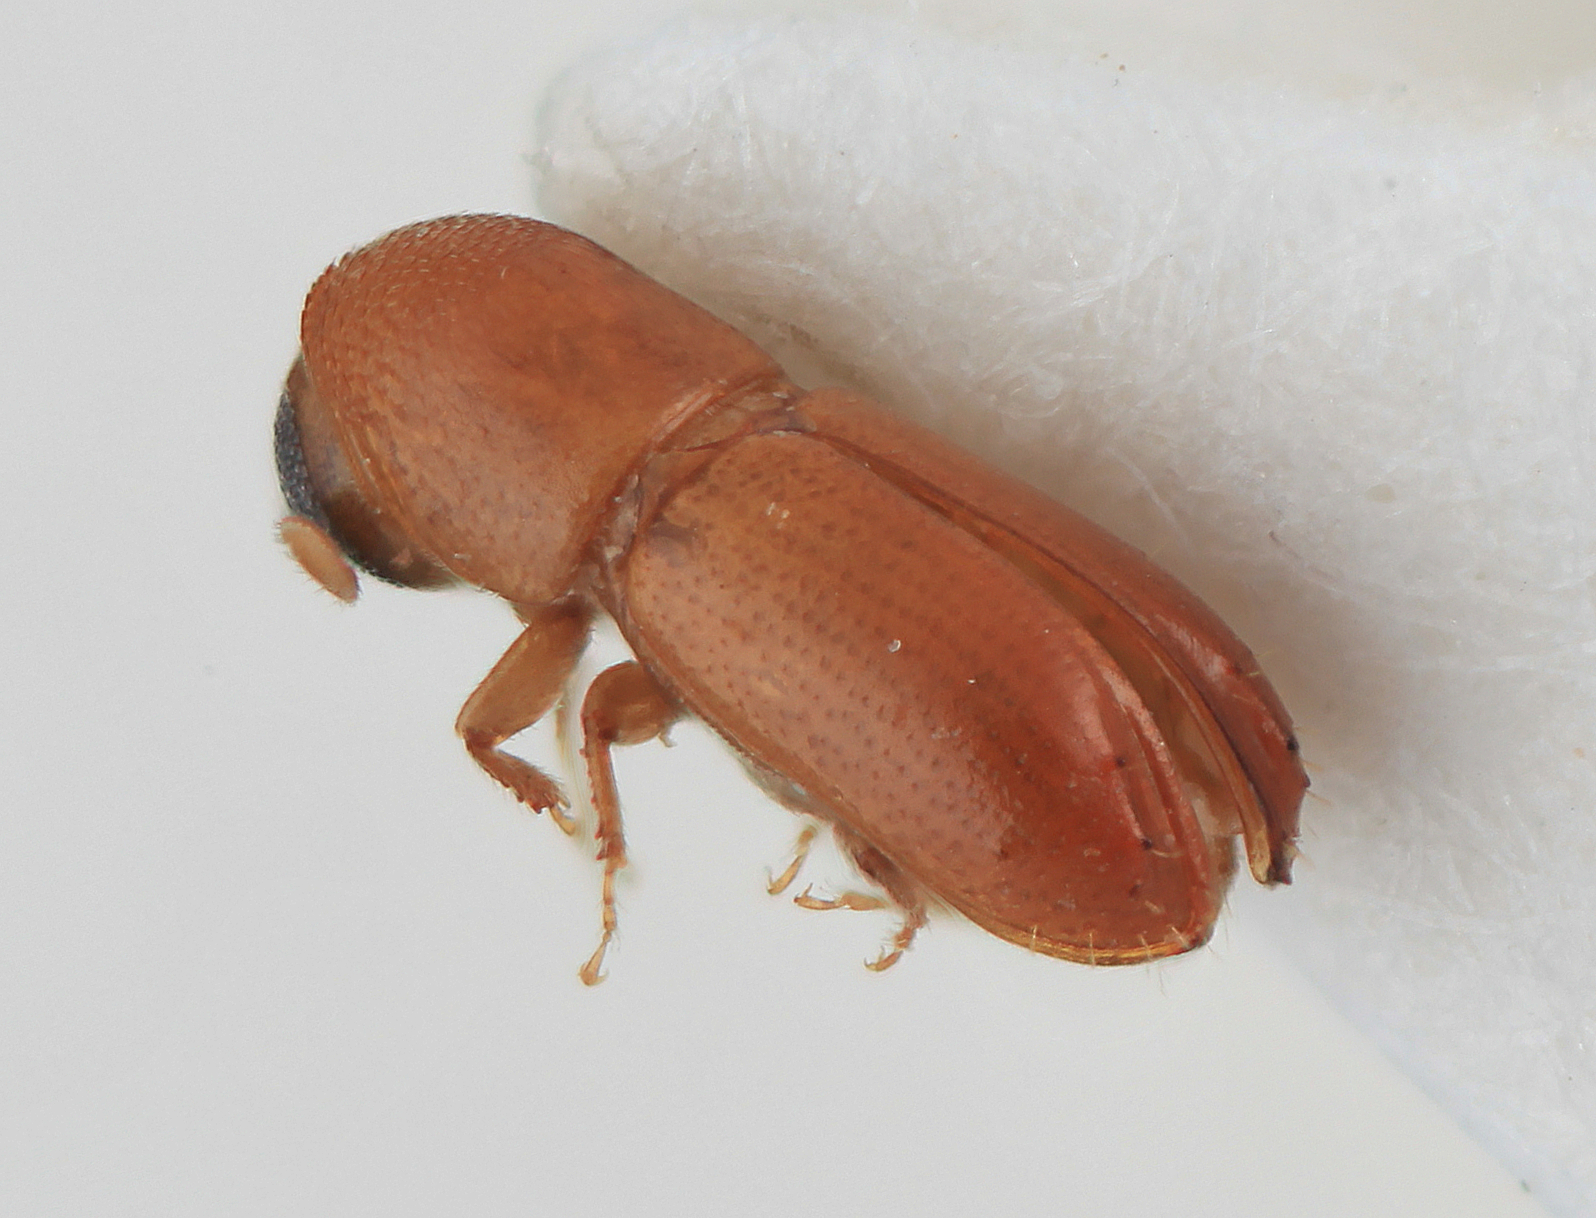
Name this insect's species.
Araptus guyanae
